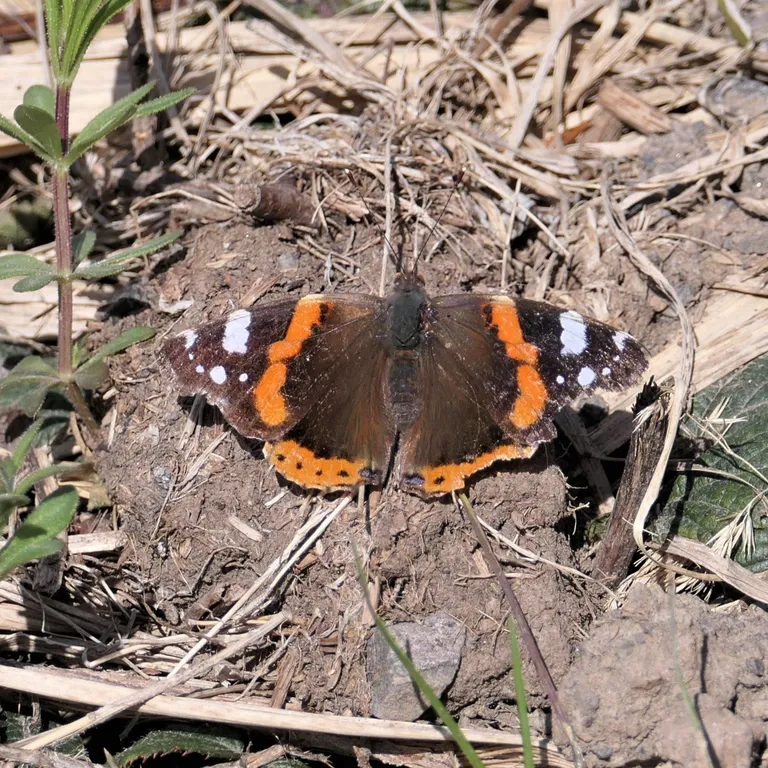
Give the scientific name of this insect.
Vanessa atalanta
